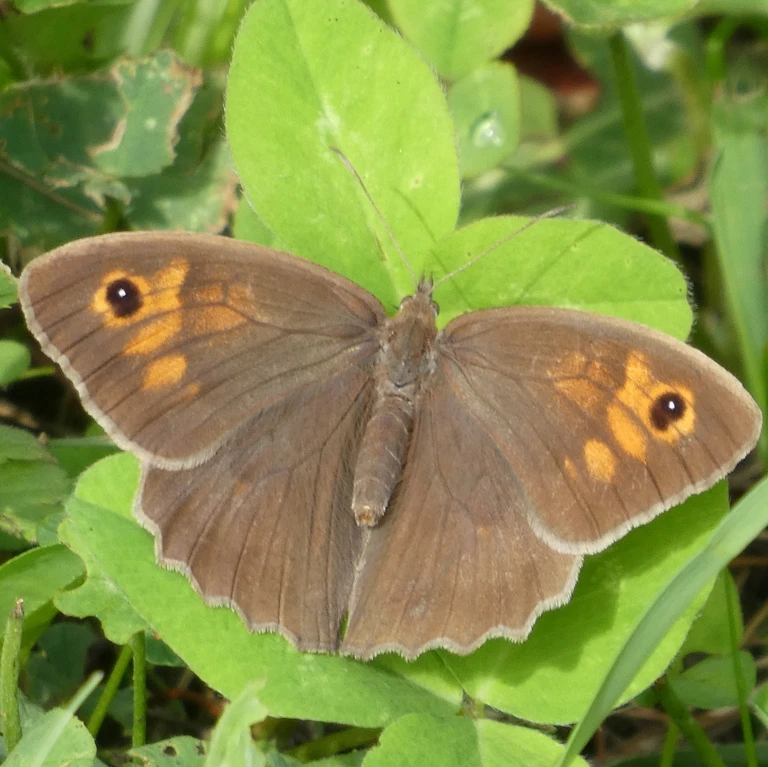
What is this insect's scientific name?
Maniola jurtina
